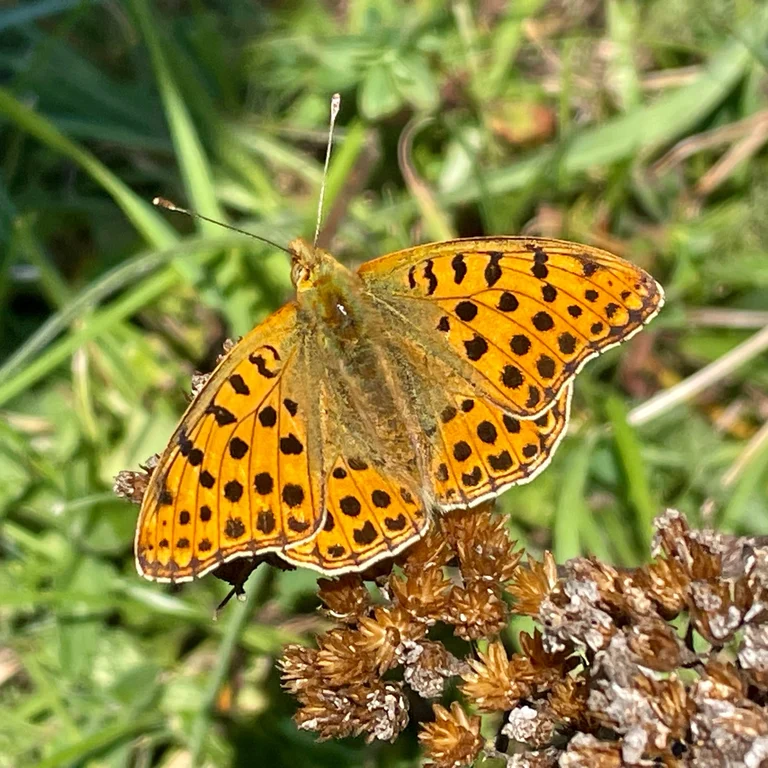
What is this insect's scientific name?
Issoria lathonia
